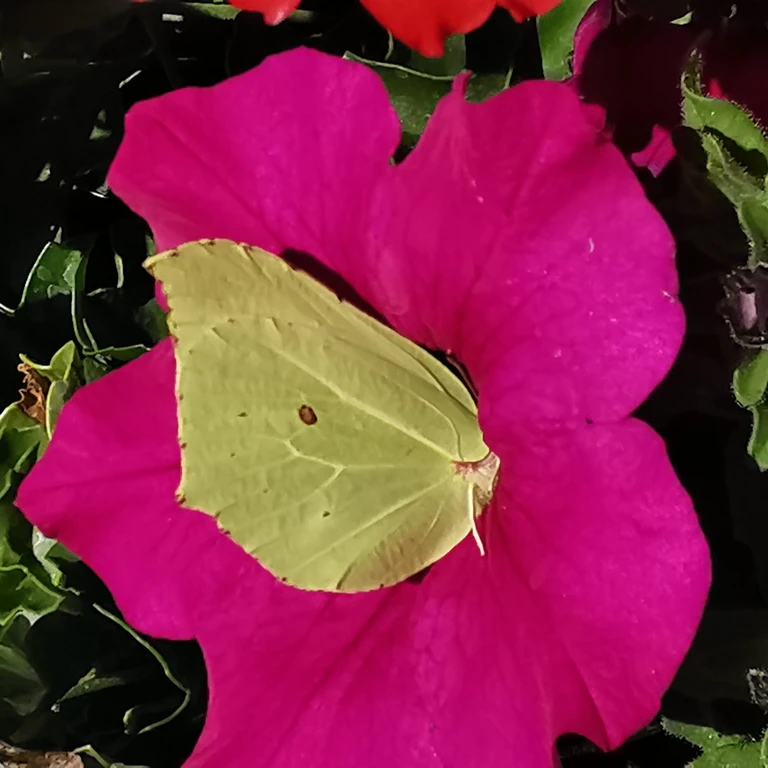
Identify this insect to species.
Gonepteryx rhamni
